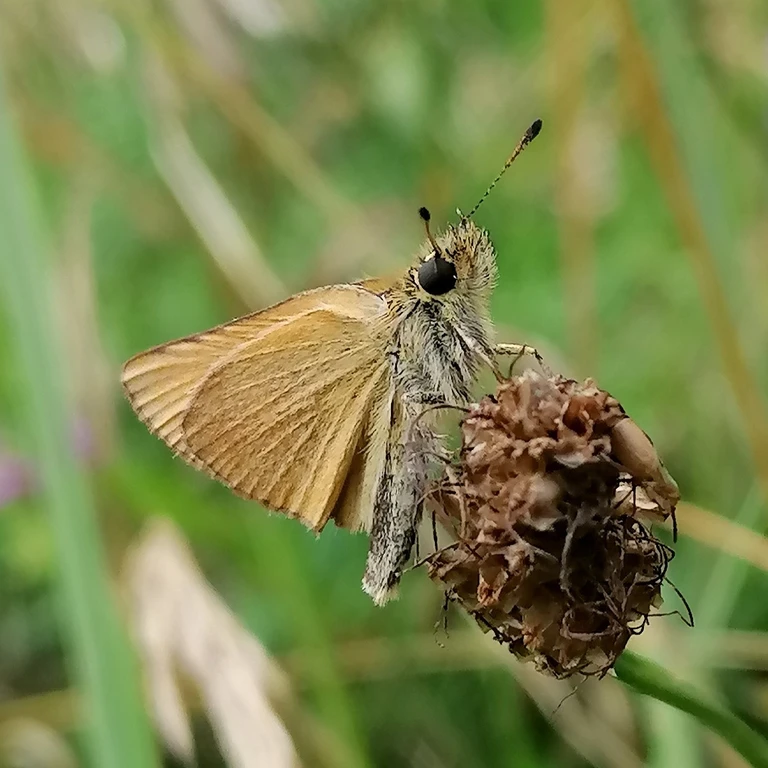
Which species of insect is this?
Thymelicus lineola
